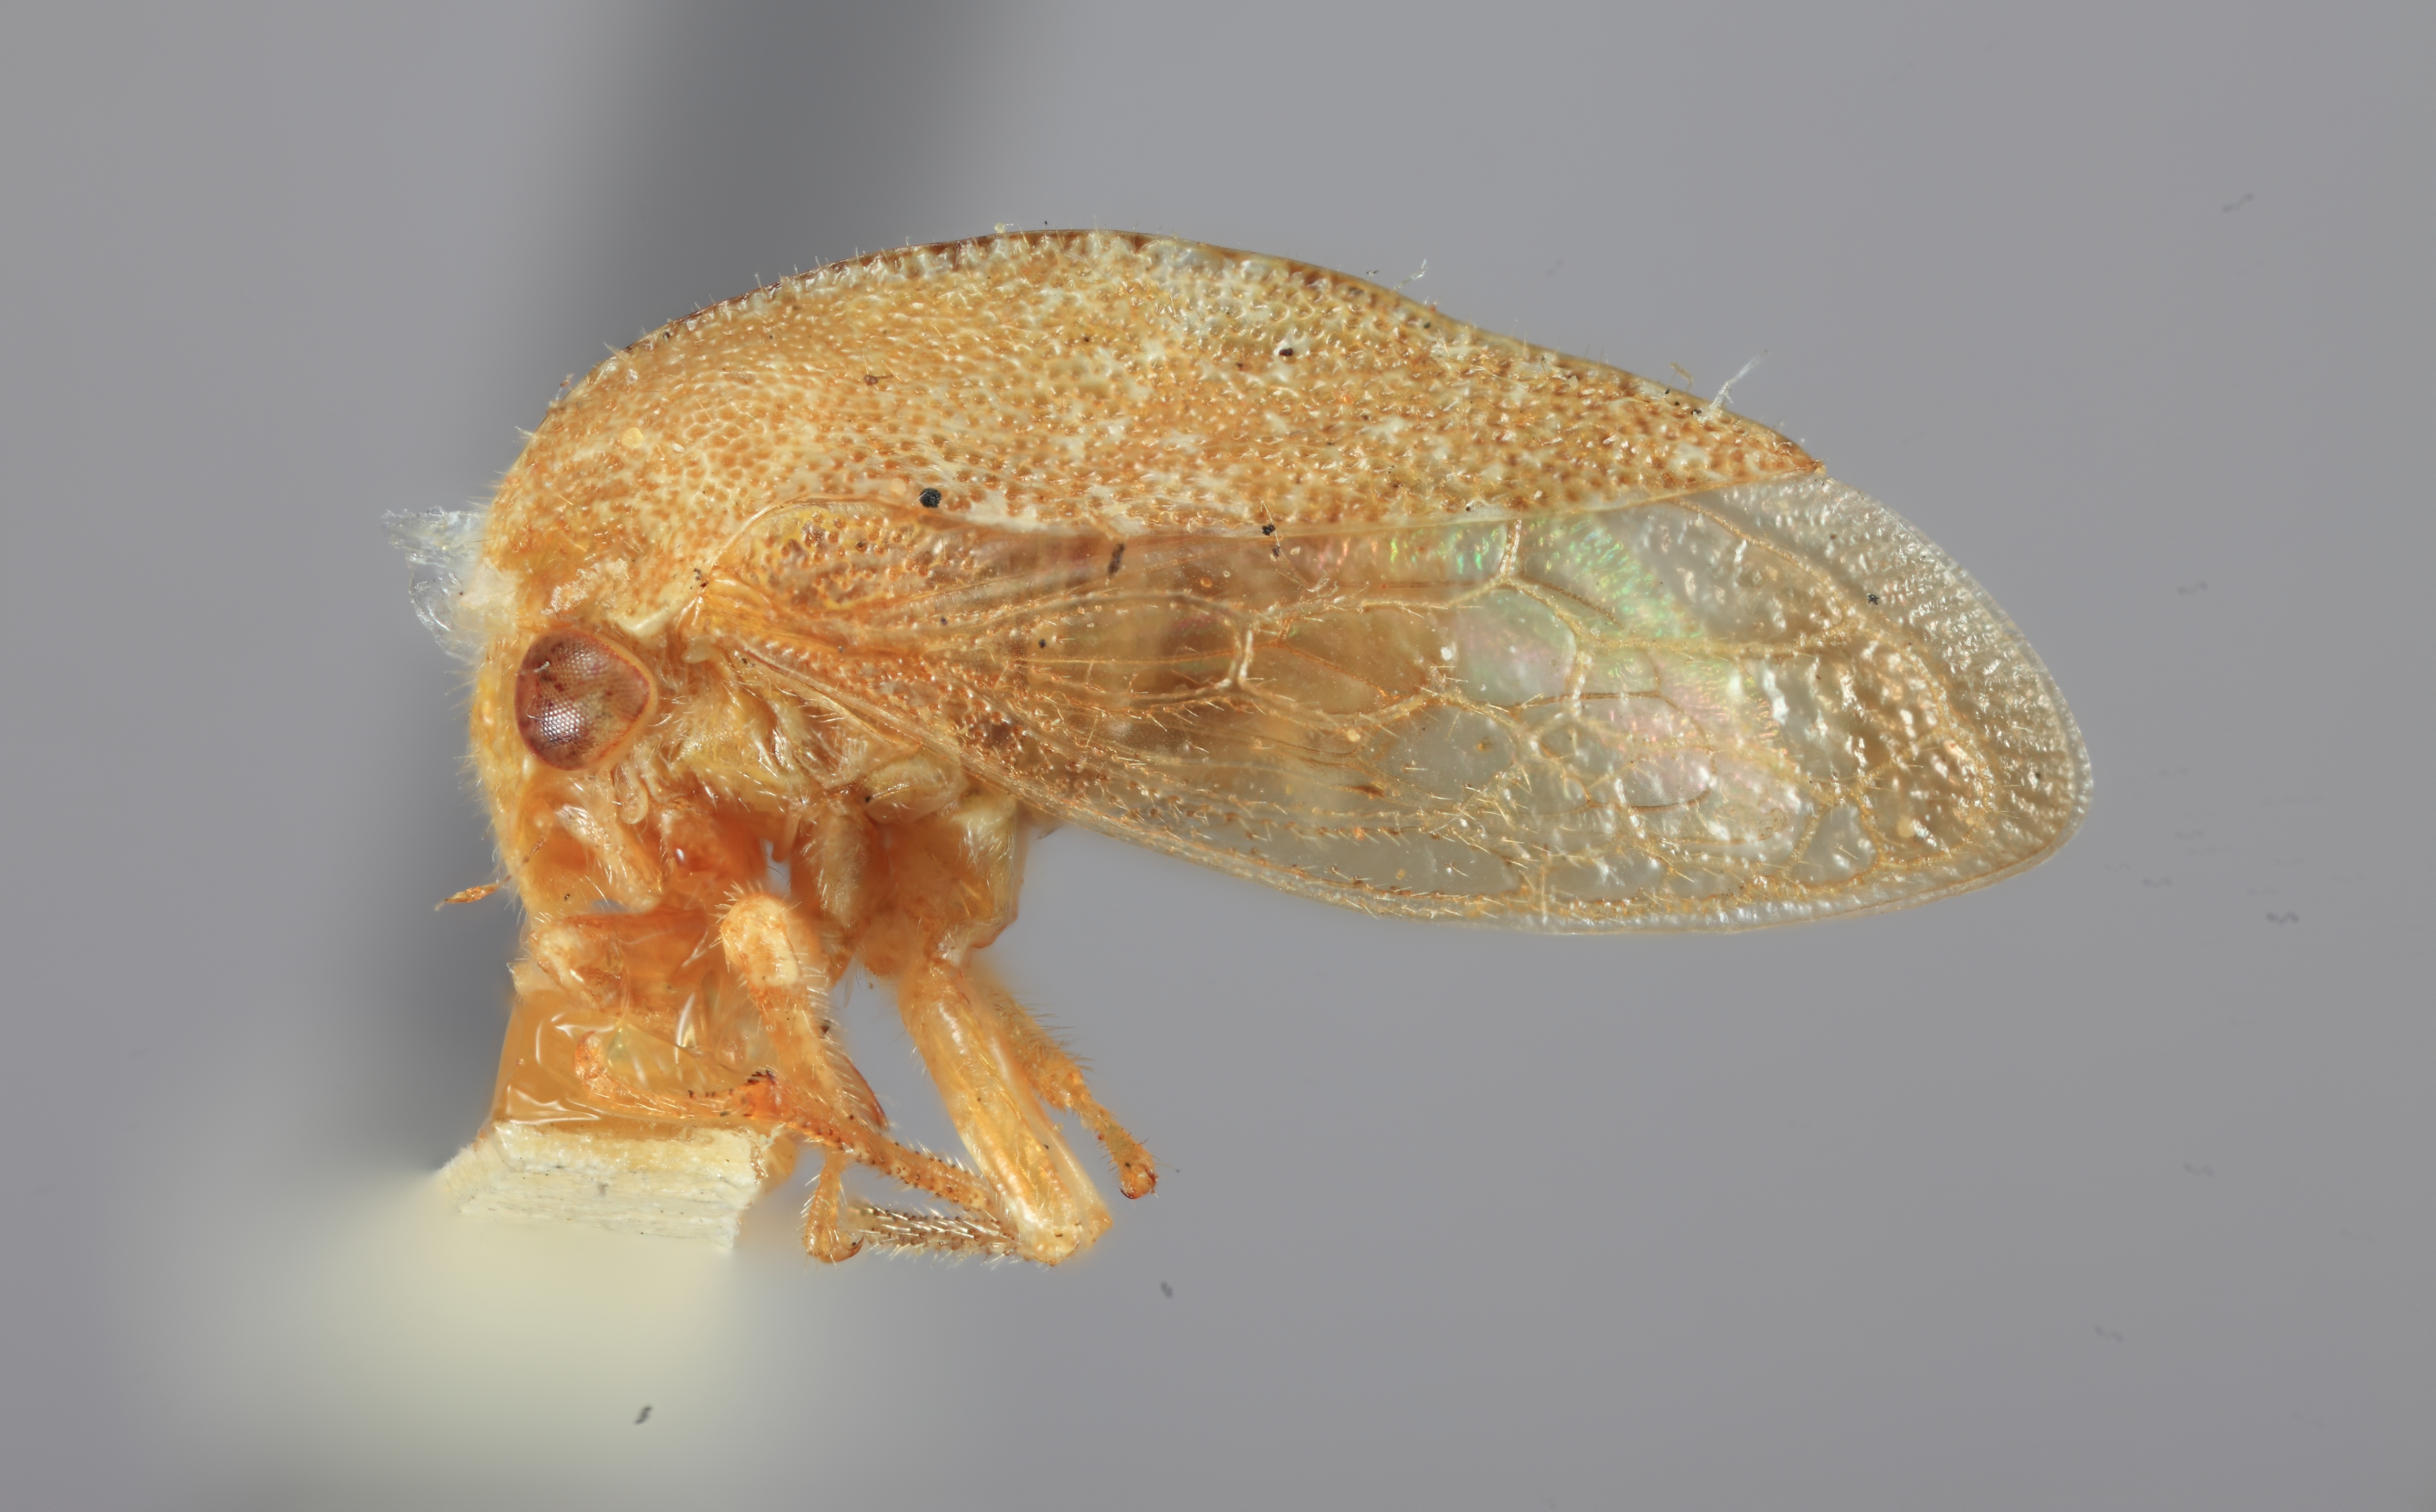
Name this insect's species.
Atymna reticulata
